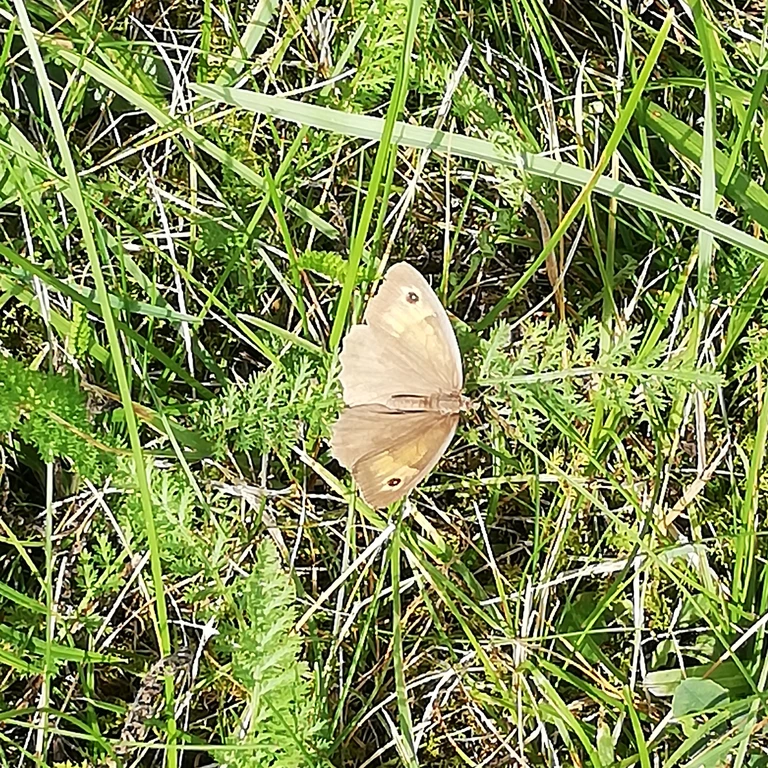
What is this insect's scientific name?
Maniola jurtina
